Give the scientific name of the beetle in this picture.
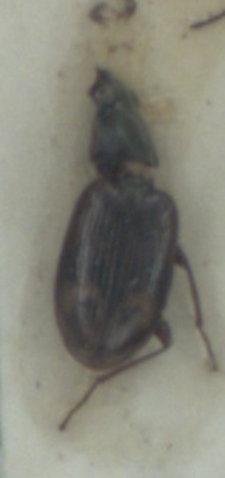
Bembidion dentellum
